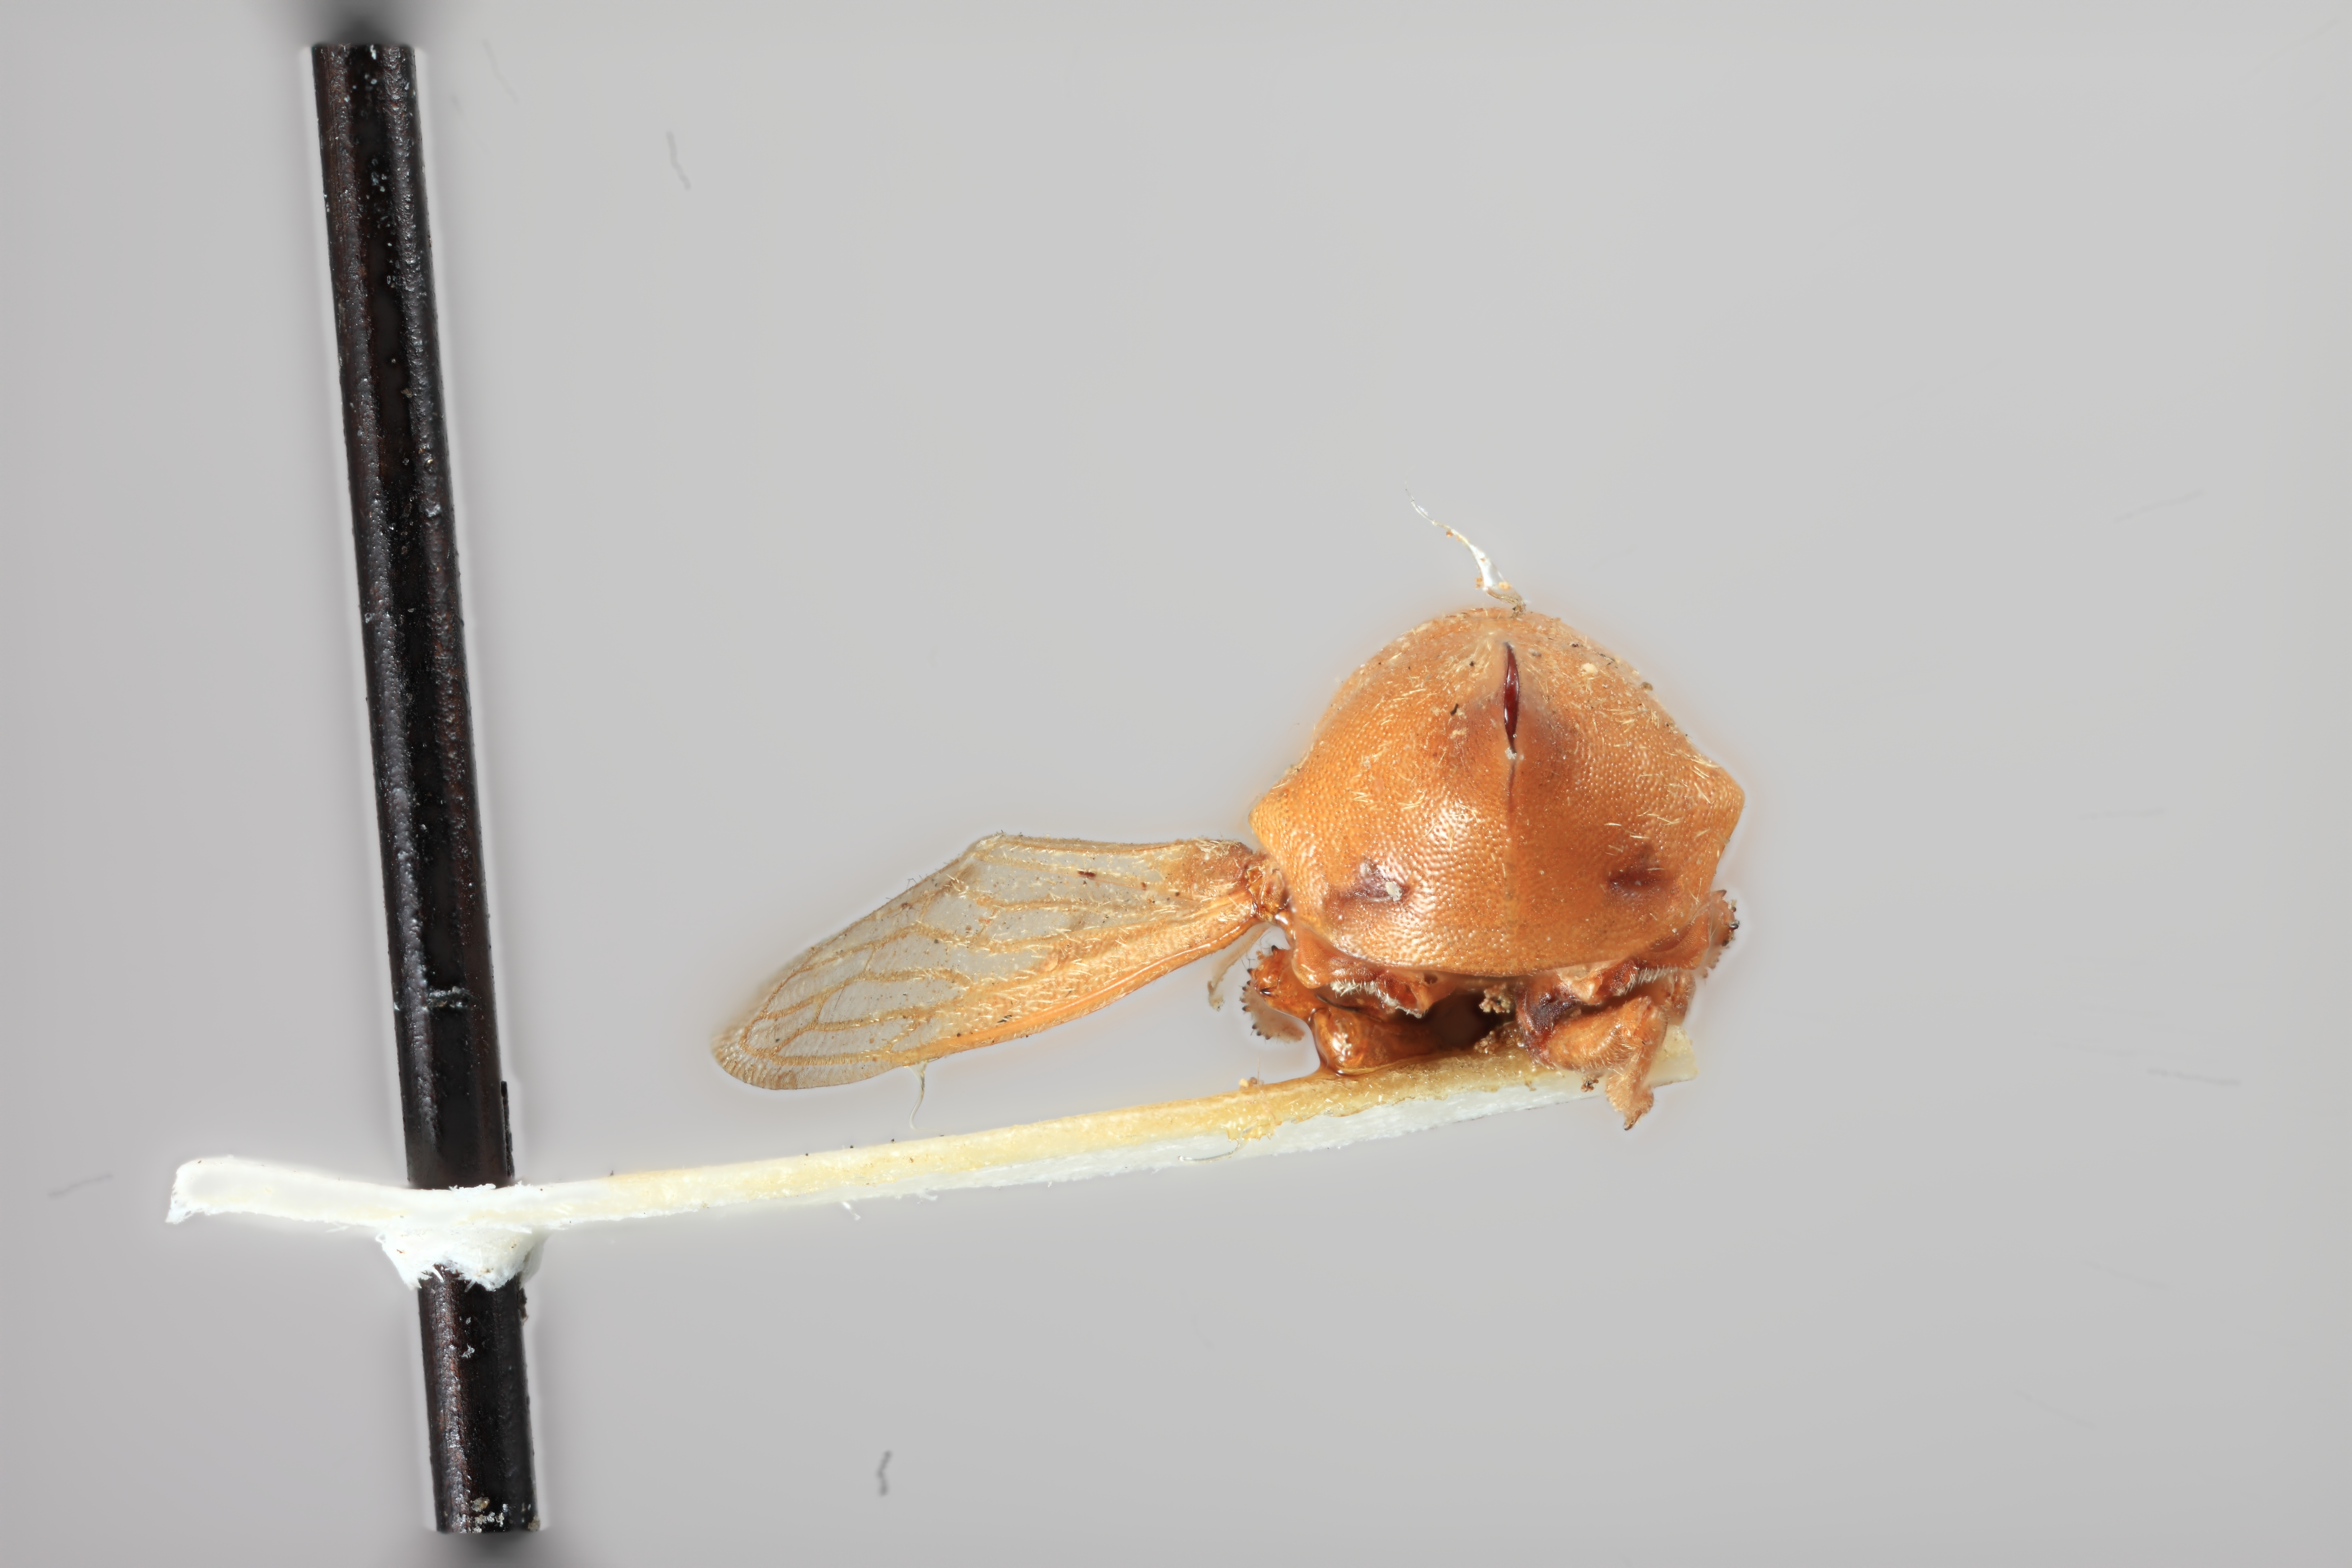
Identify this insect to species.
Guayaquila sulfurus
